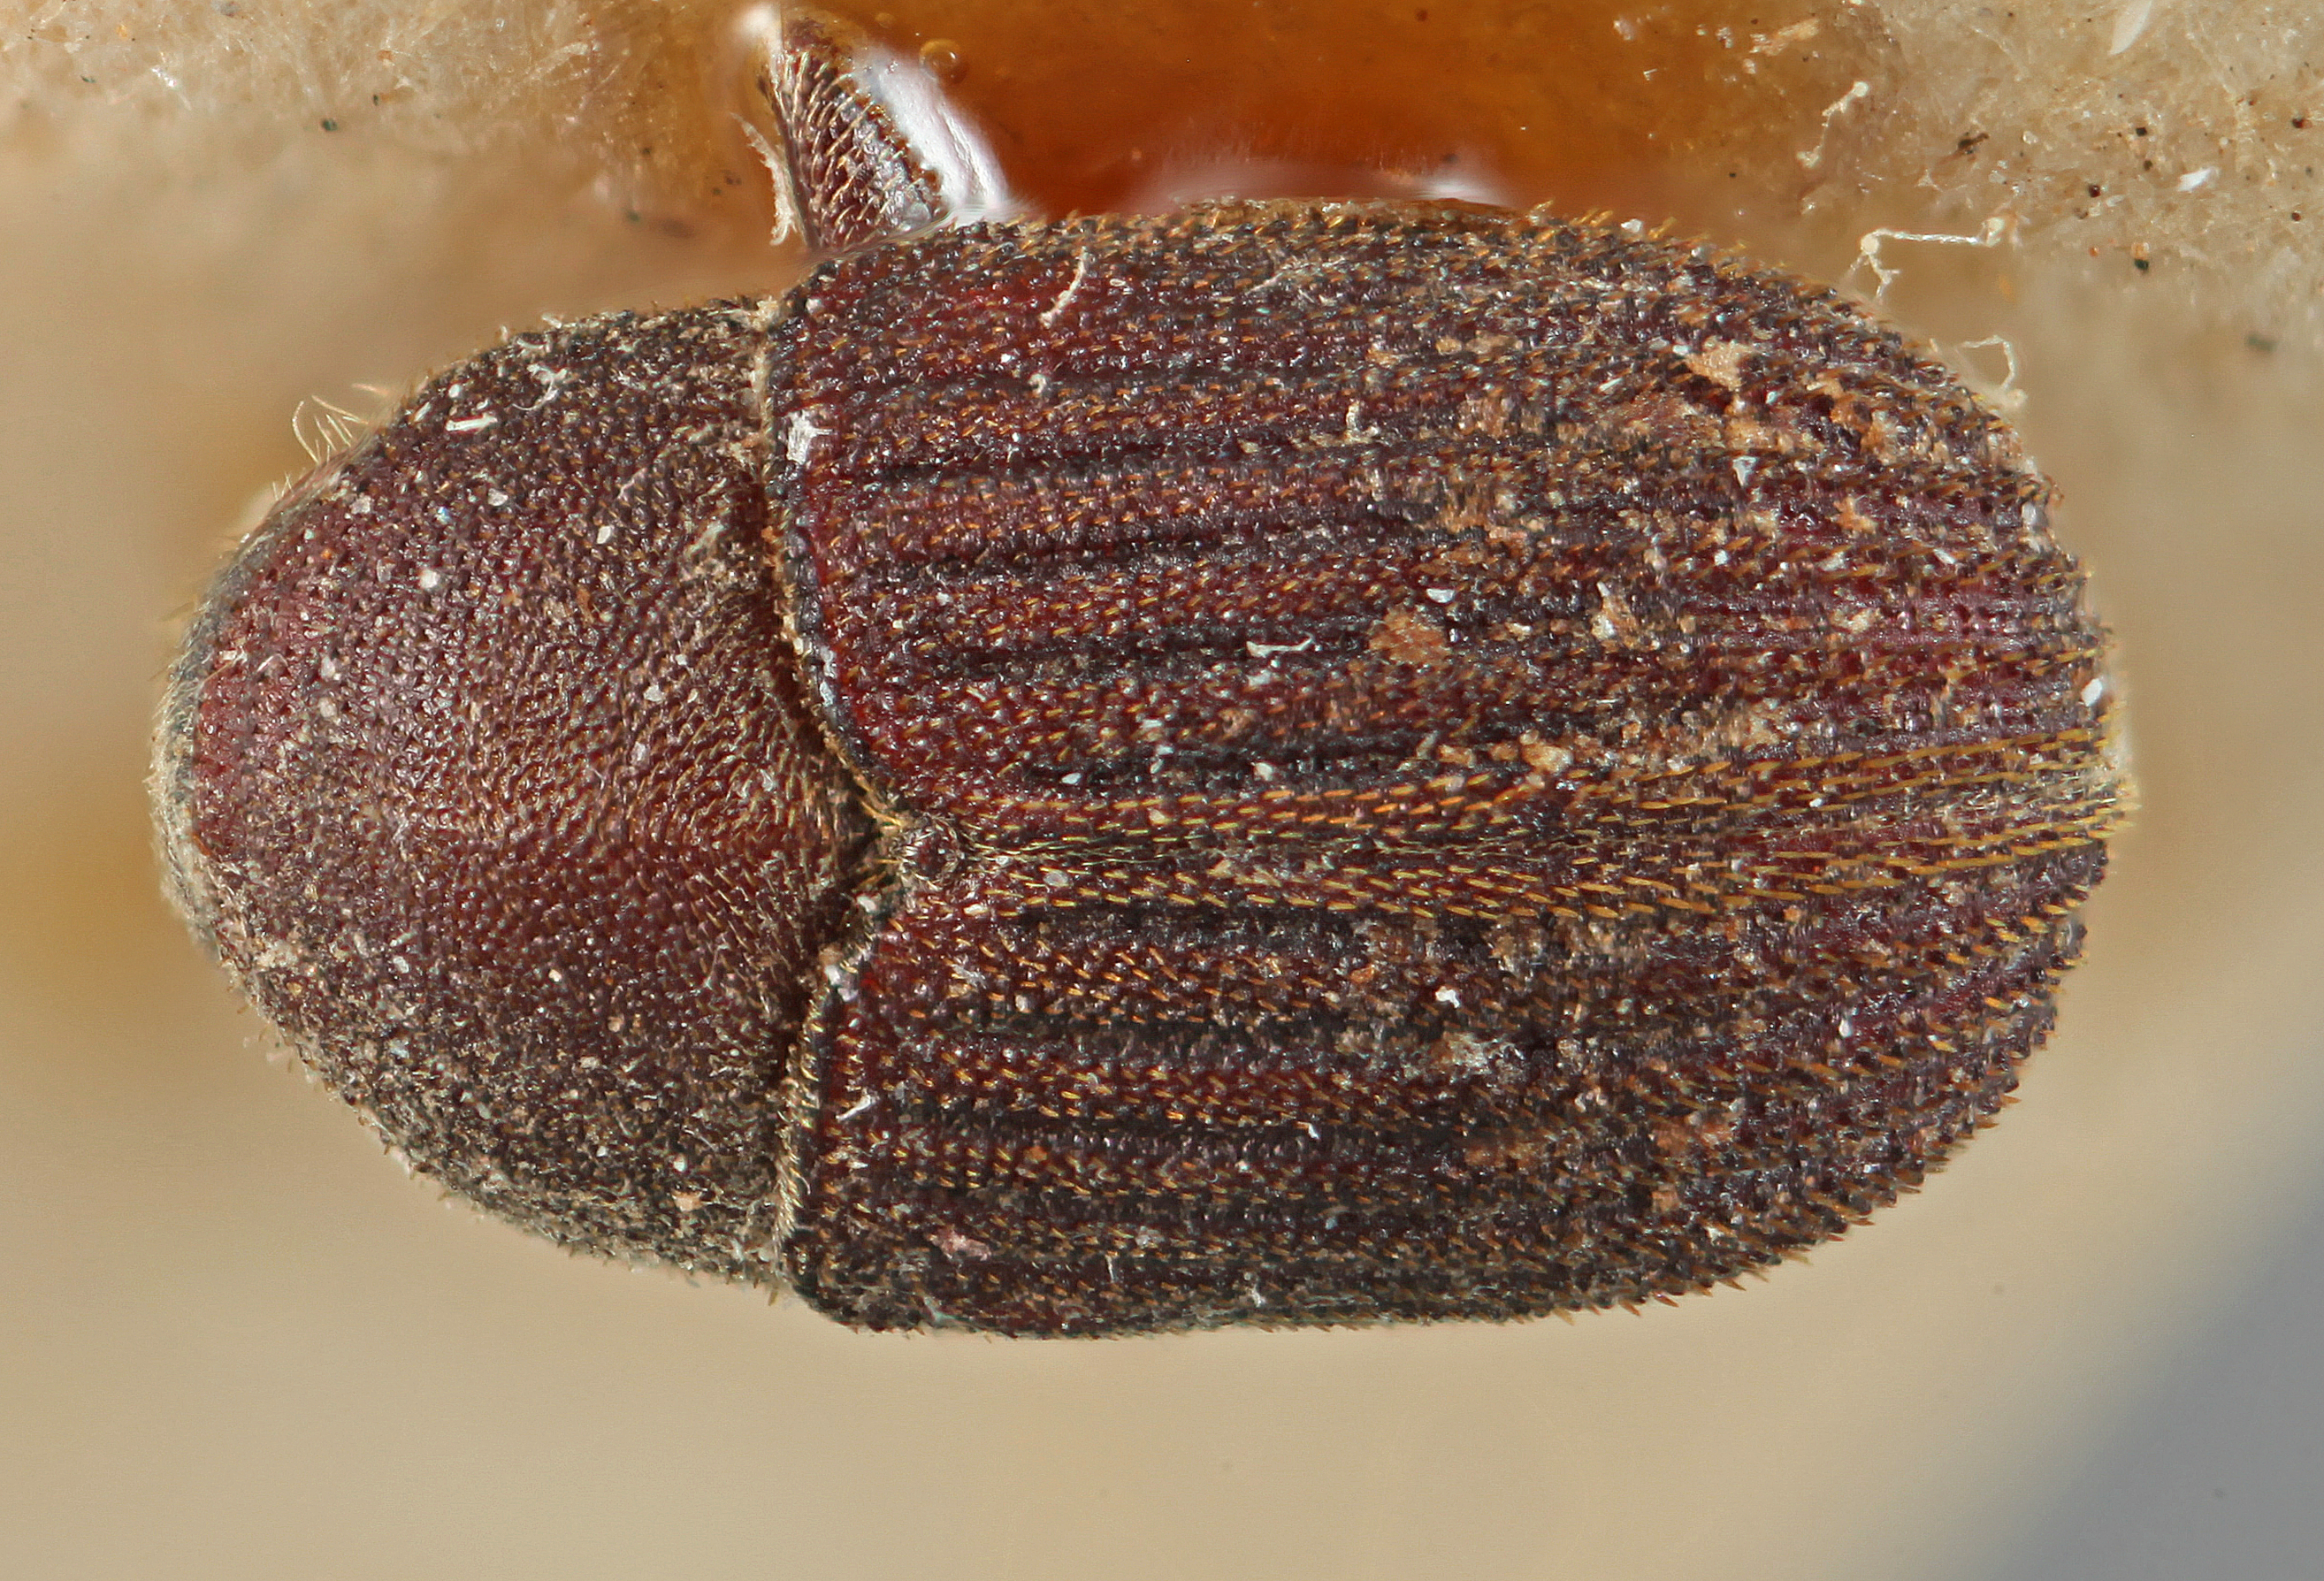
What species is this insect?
Phloeotribus suturalis
